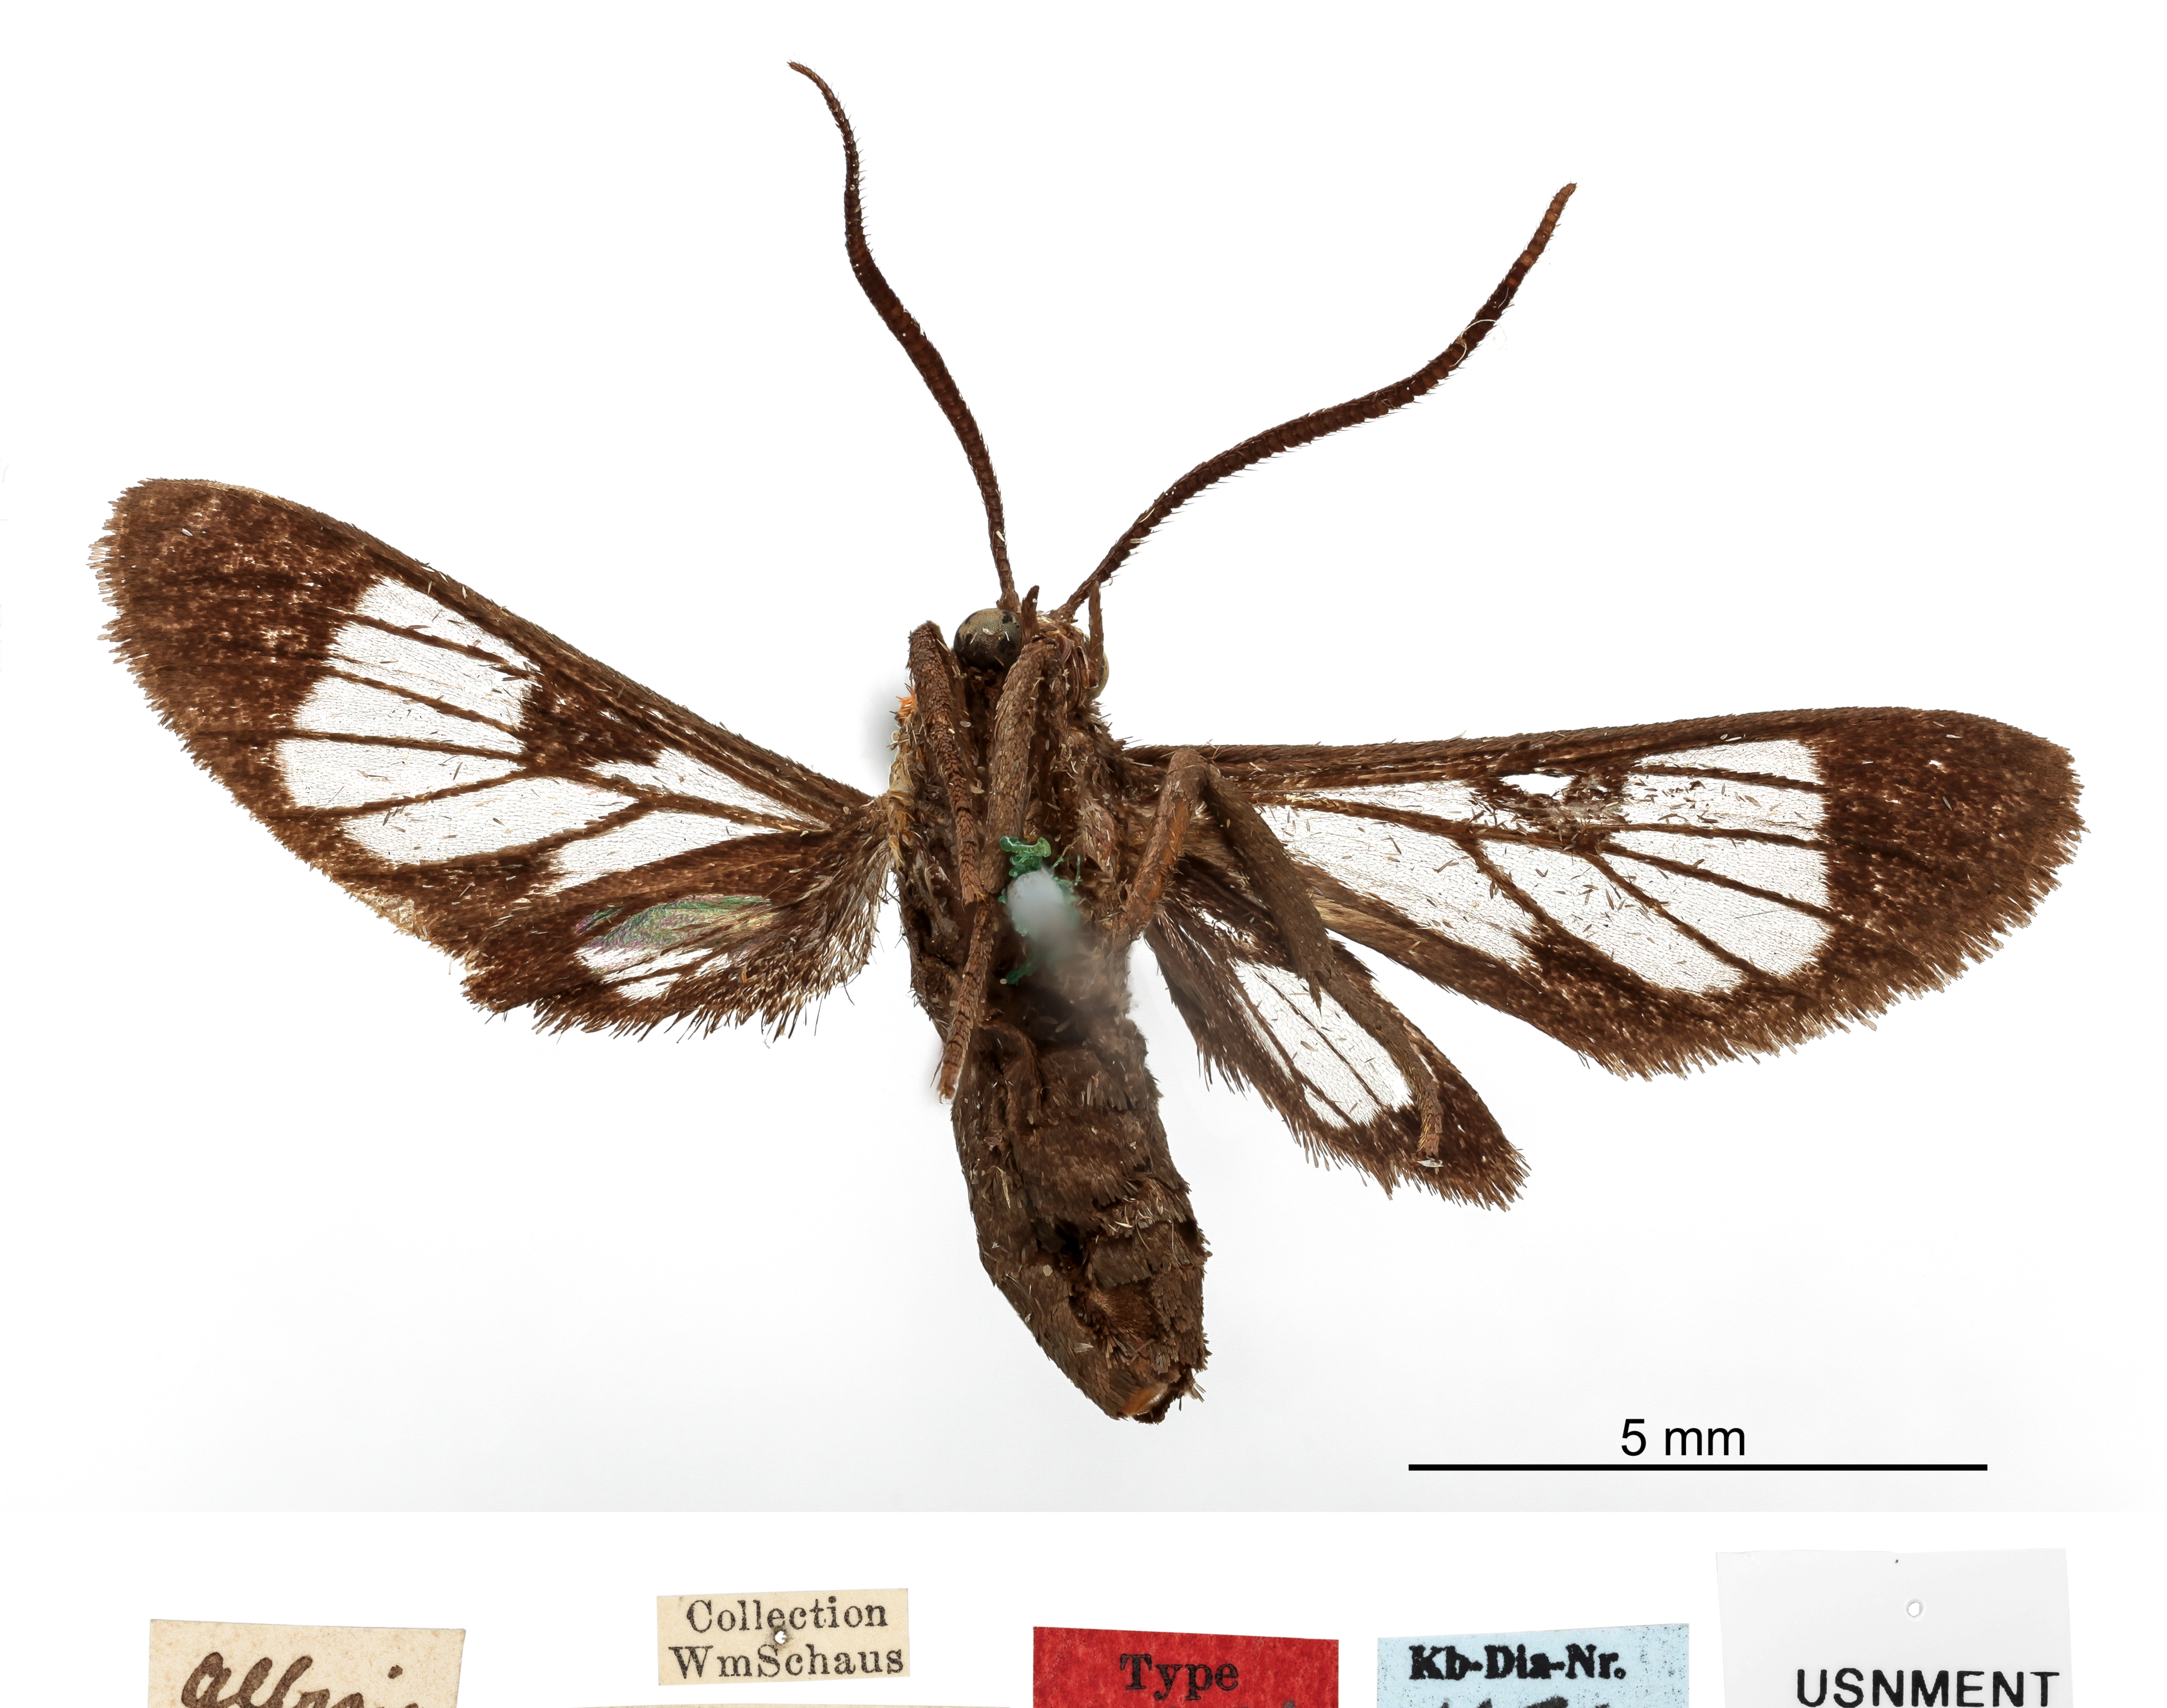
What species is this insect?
Mesothen nanum
